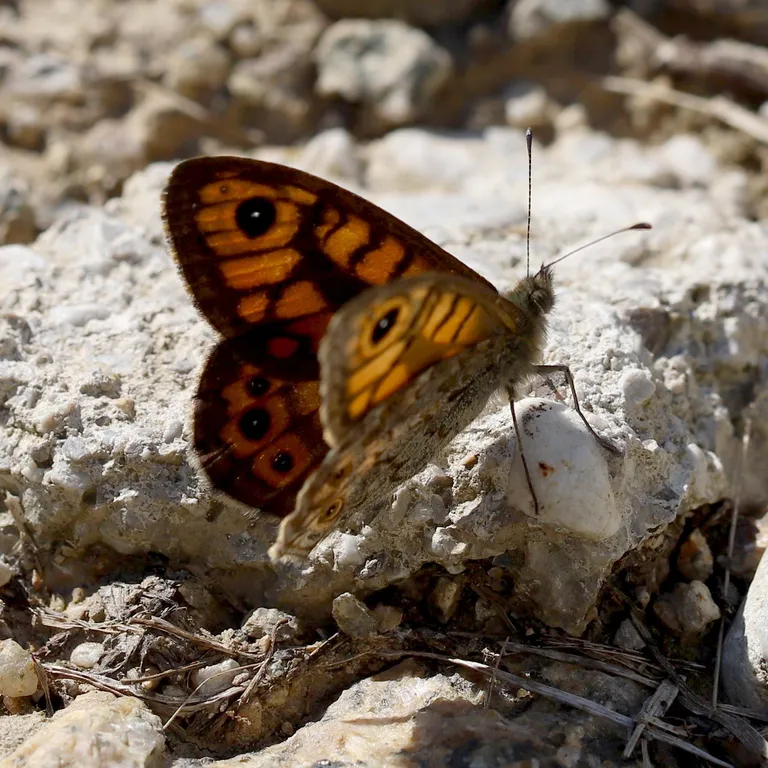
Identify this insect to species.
Lasiommata megera (also Pararge megera)
